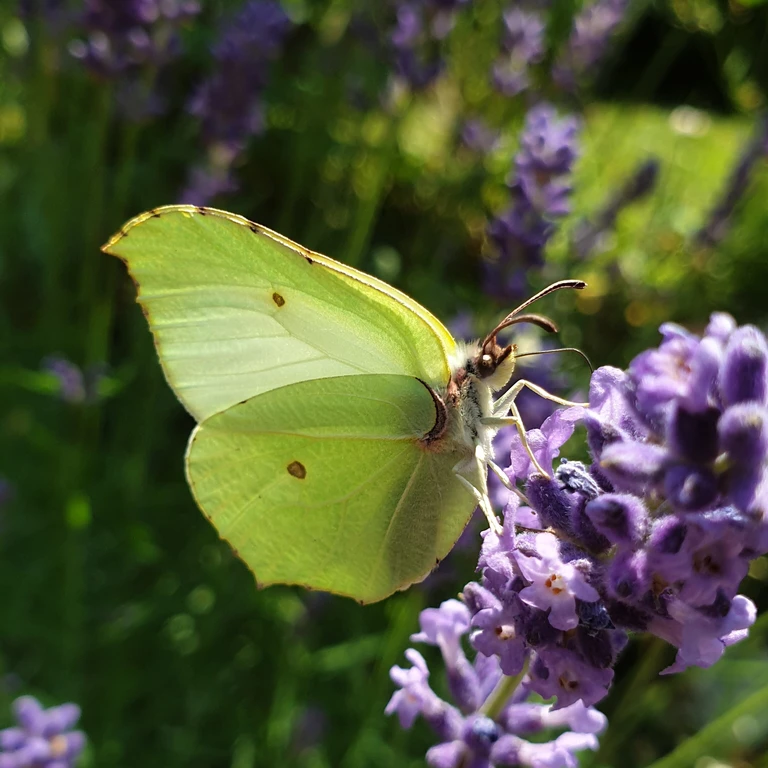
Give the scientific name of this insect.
Gonepteryx rhamni
